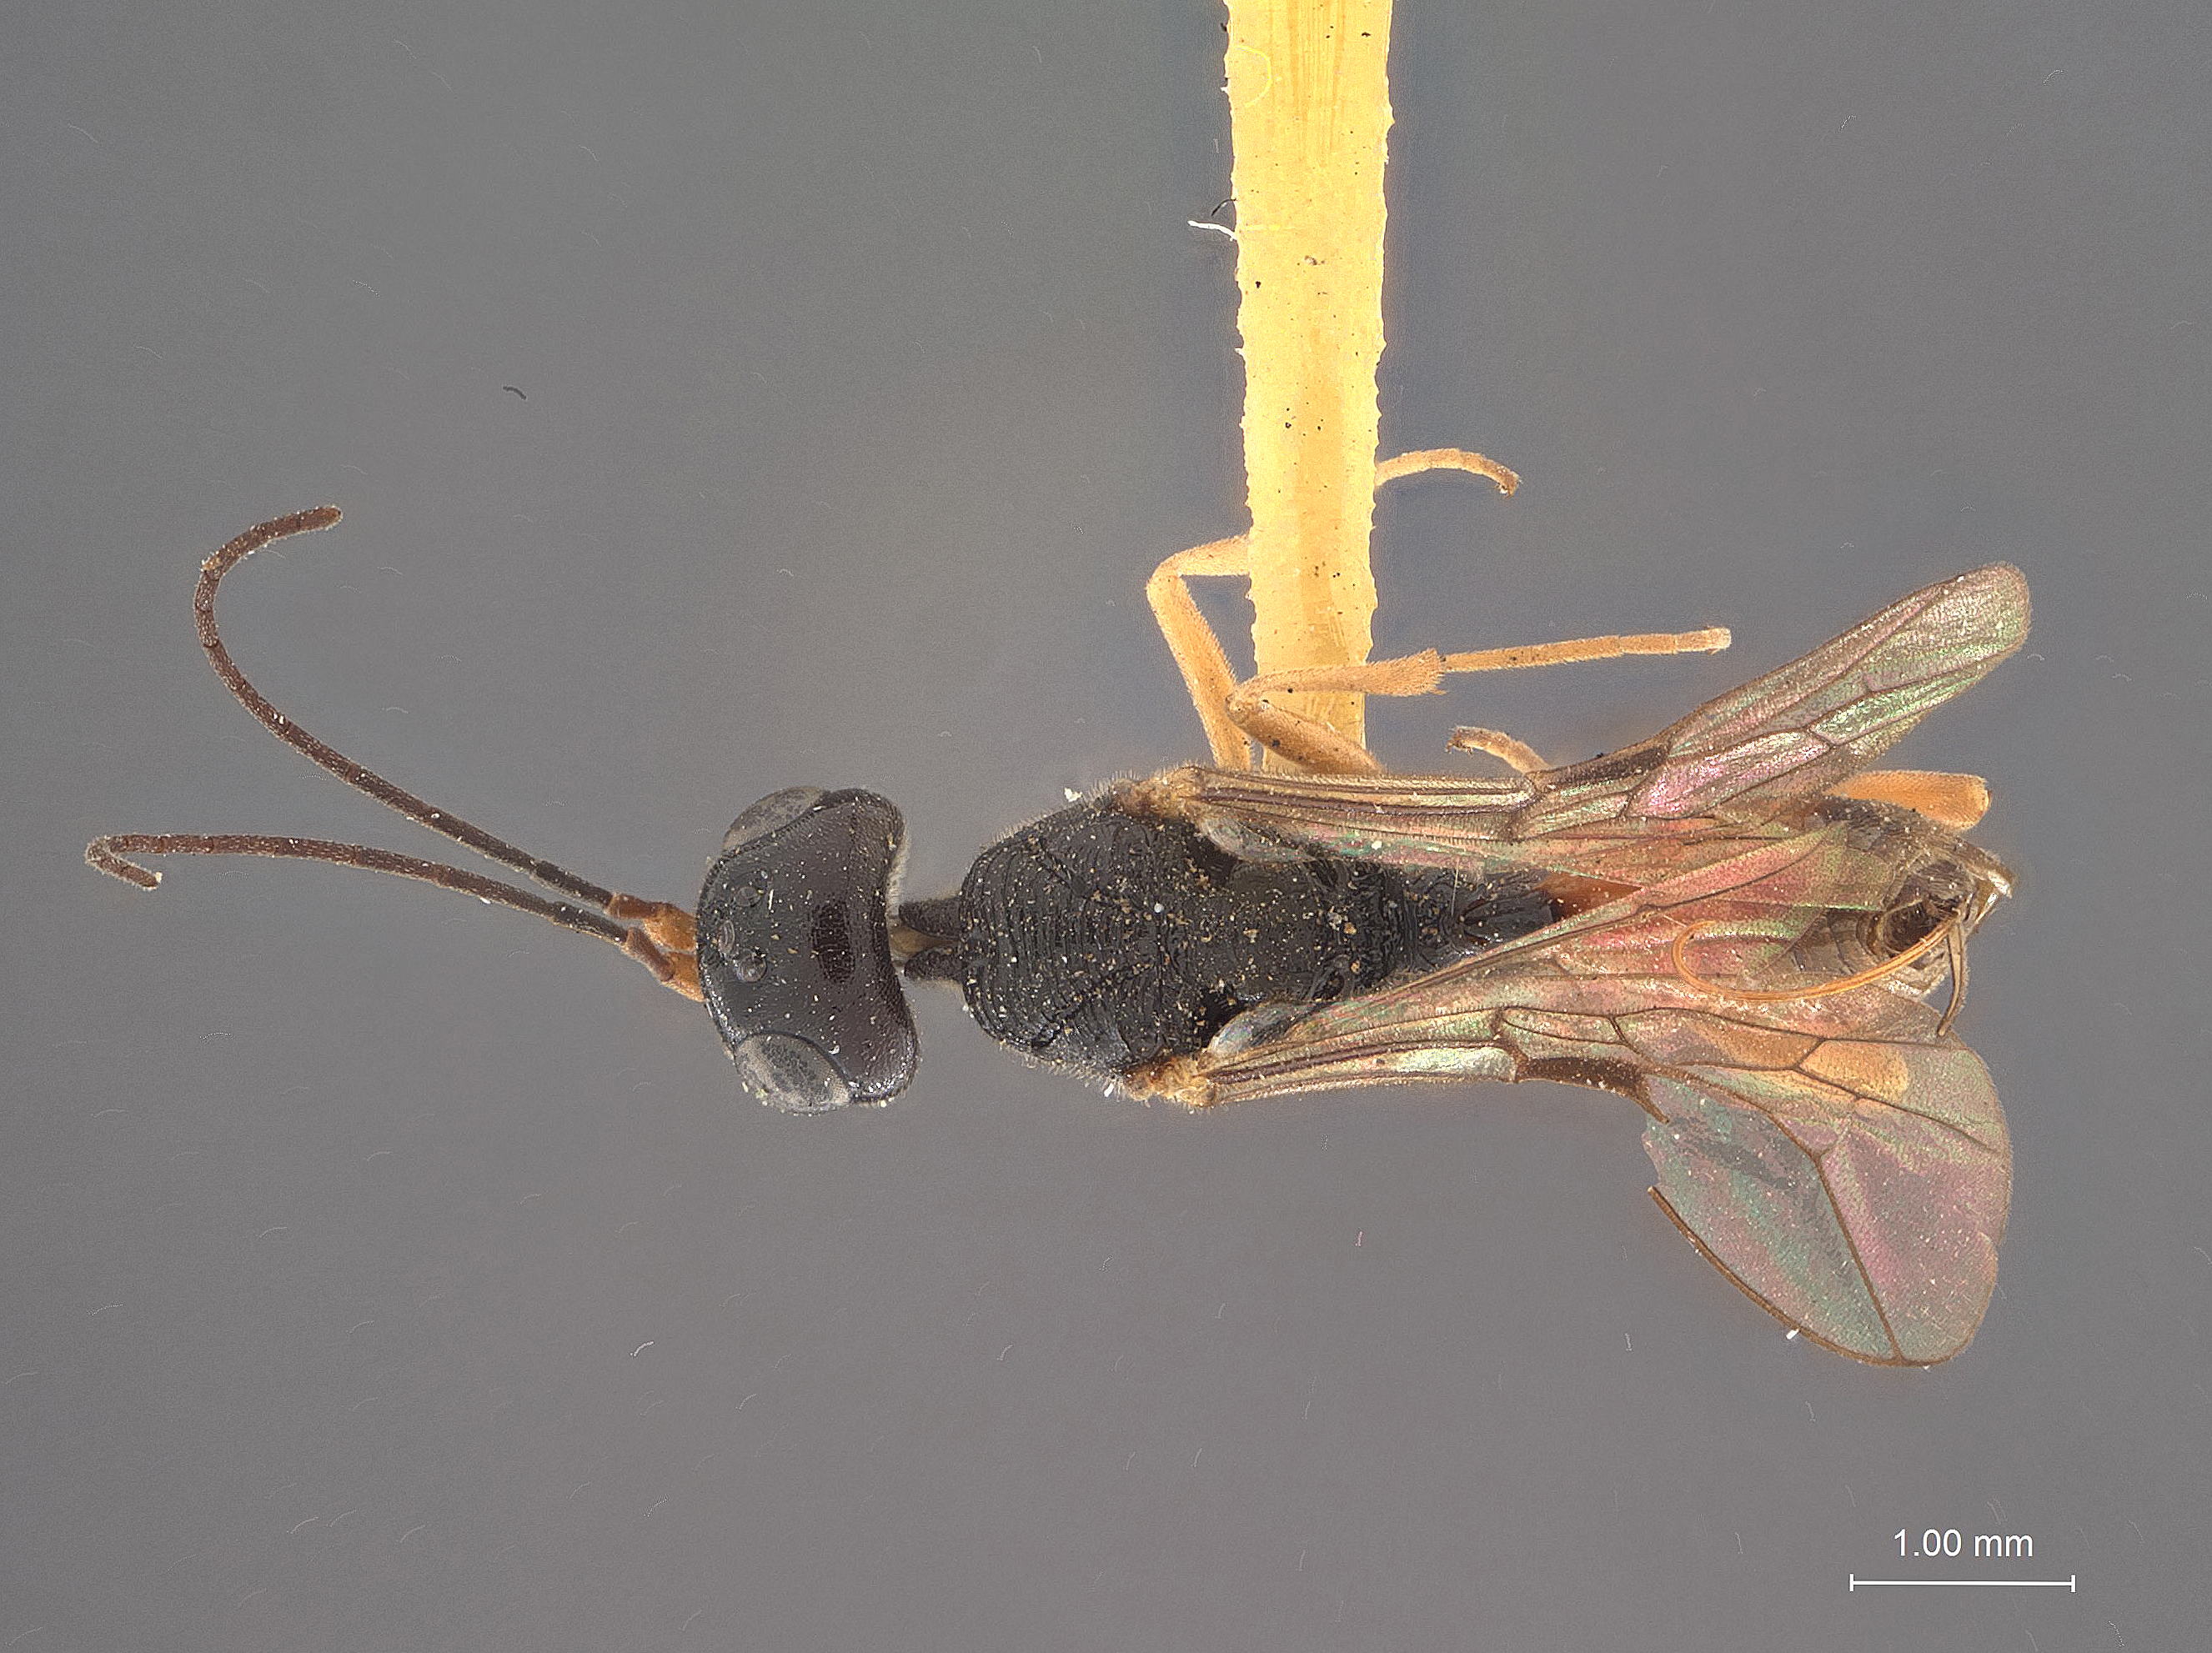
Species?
Pycnaulacus brevicauda
